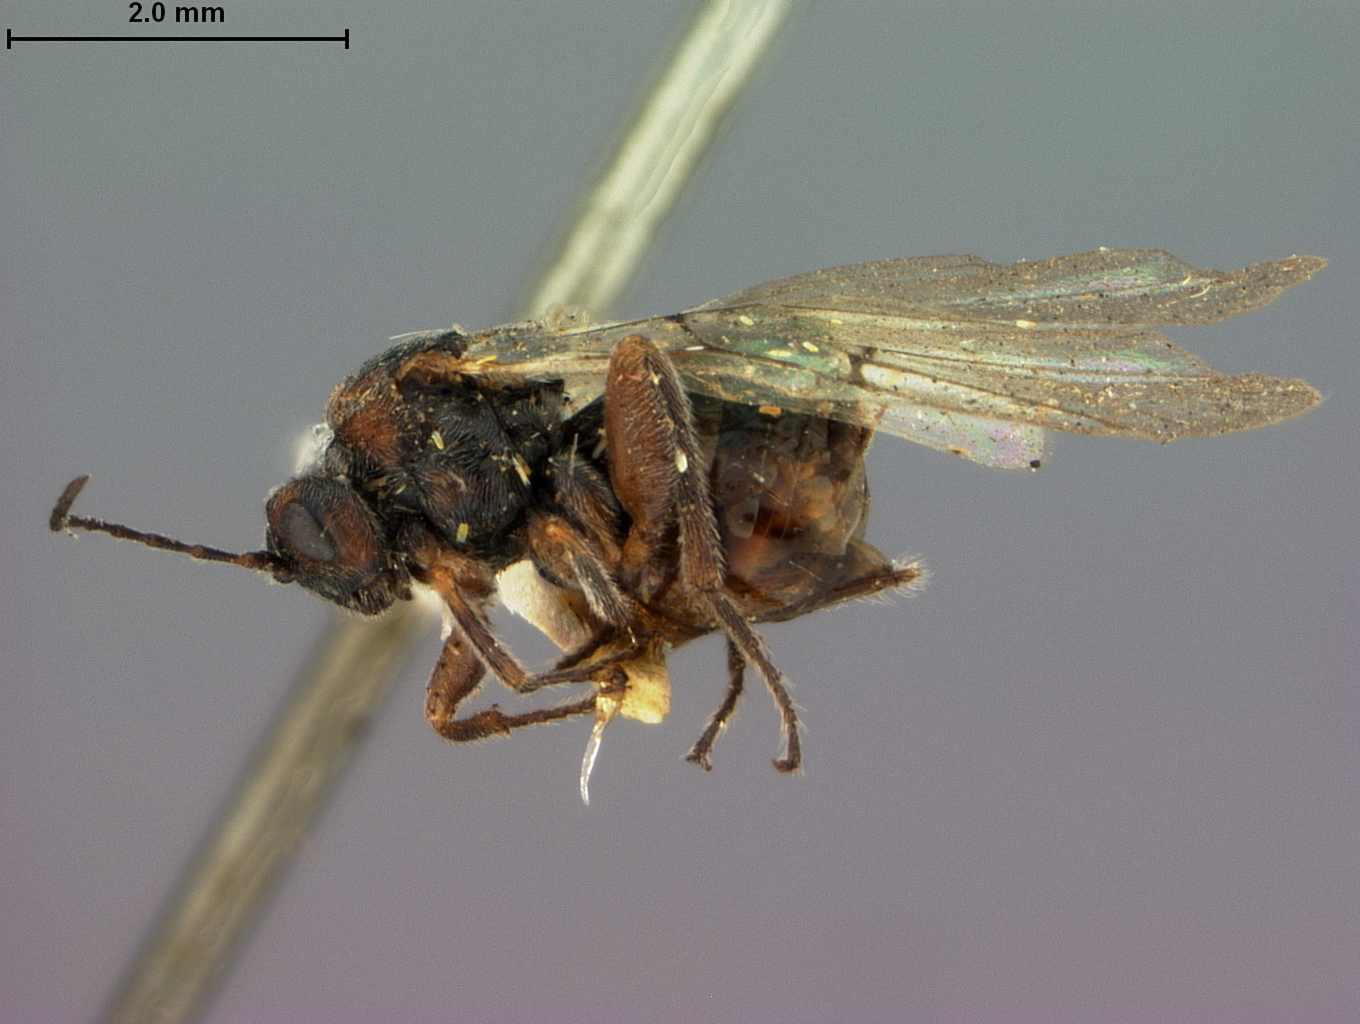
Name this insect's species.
Holcaspis monticola
